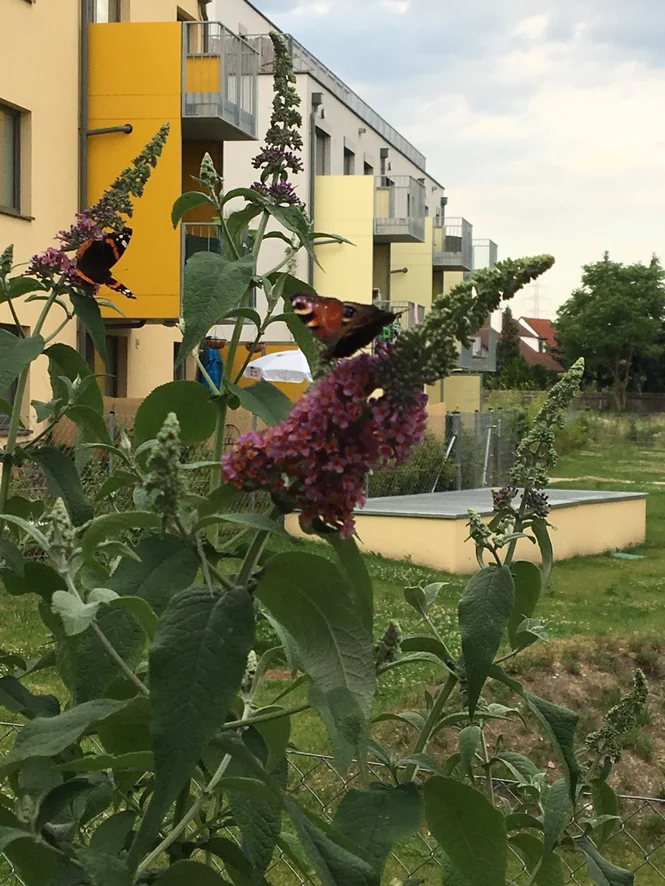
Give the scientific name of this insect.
Aglais io
